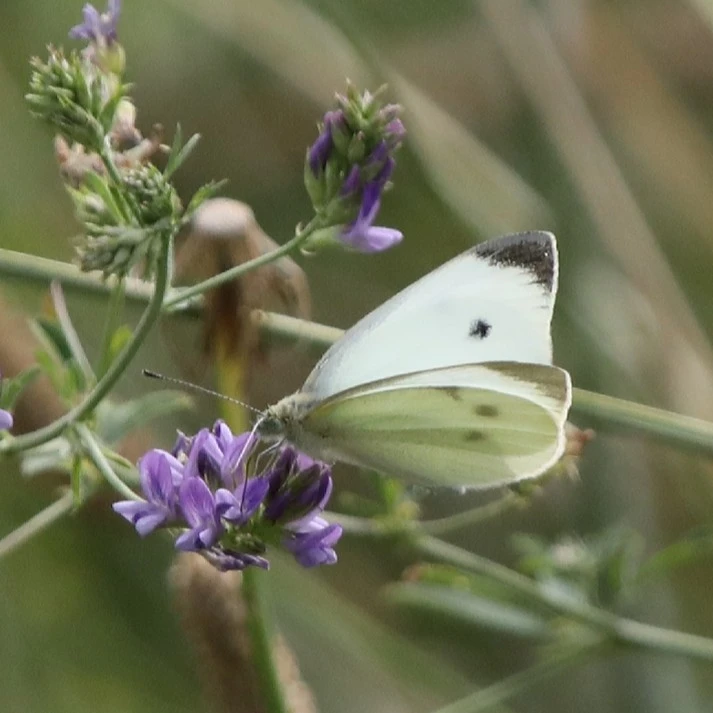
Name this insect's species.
Pieris rapae
